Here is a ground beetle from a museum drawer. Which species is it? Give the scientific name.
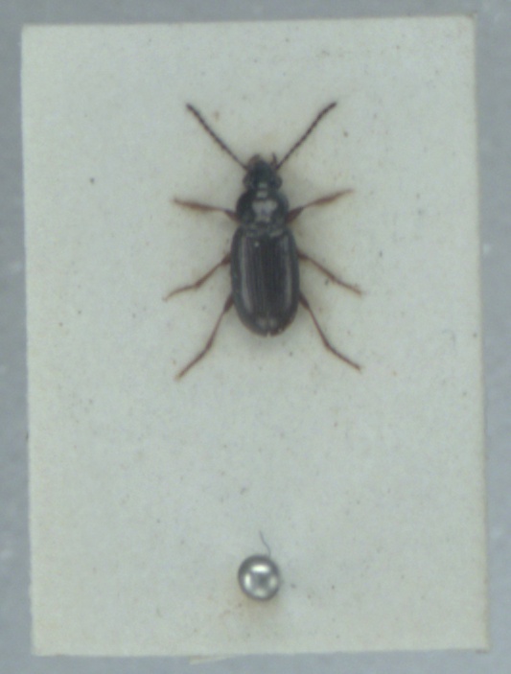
Pogonus chalceus
